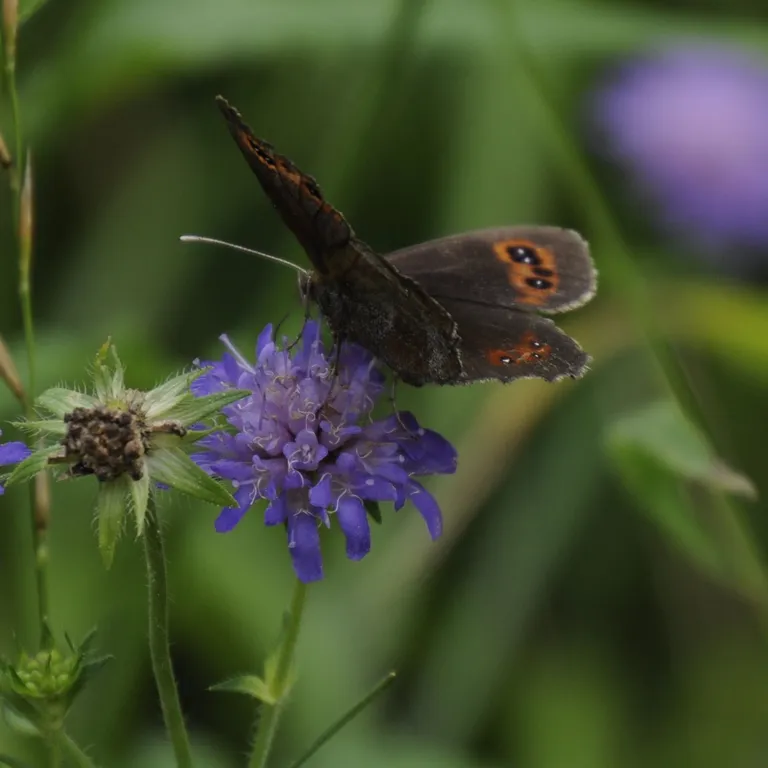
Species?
Erebia aethiops
